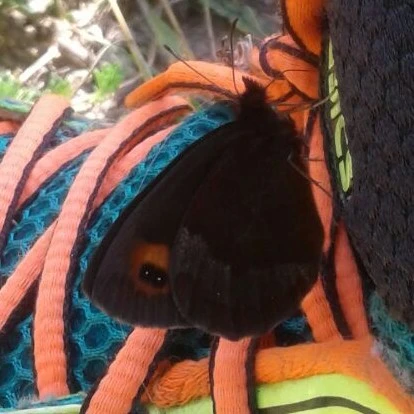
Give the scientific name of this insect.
Erebia aethiops
